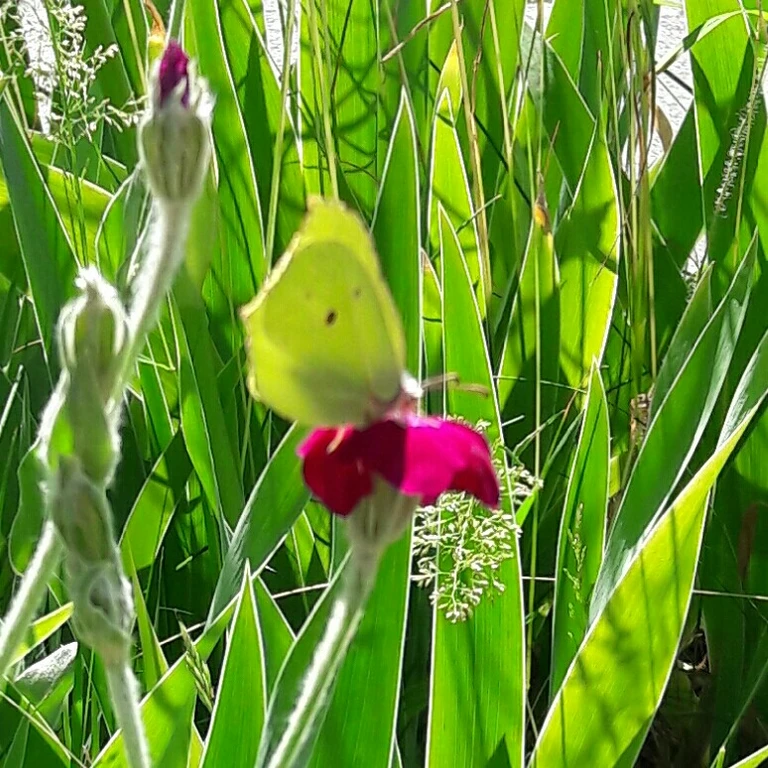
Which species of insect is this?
Gonepteryx rhamni
